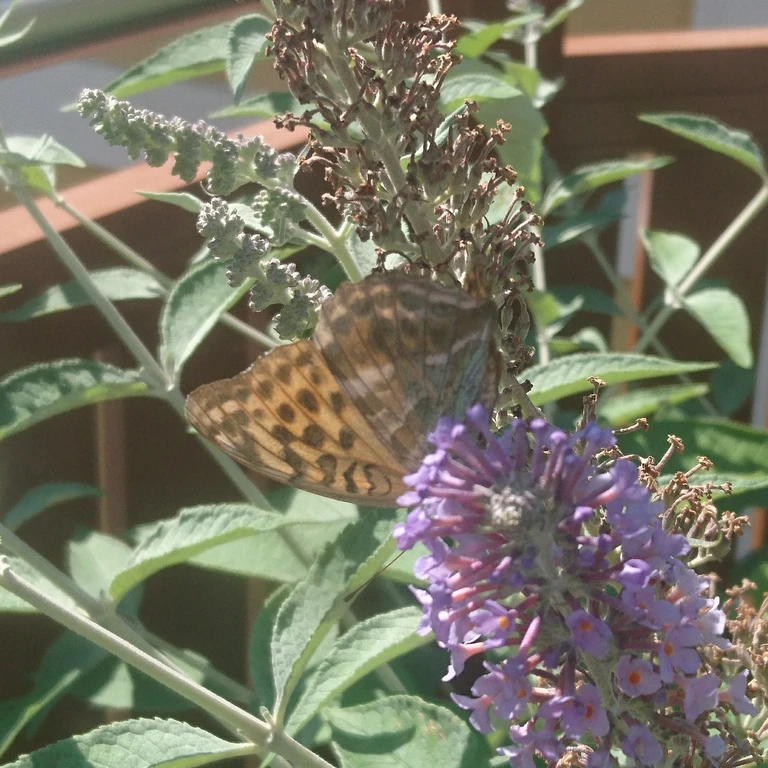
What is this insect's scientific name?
Argynnis paphia
